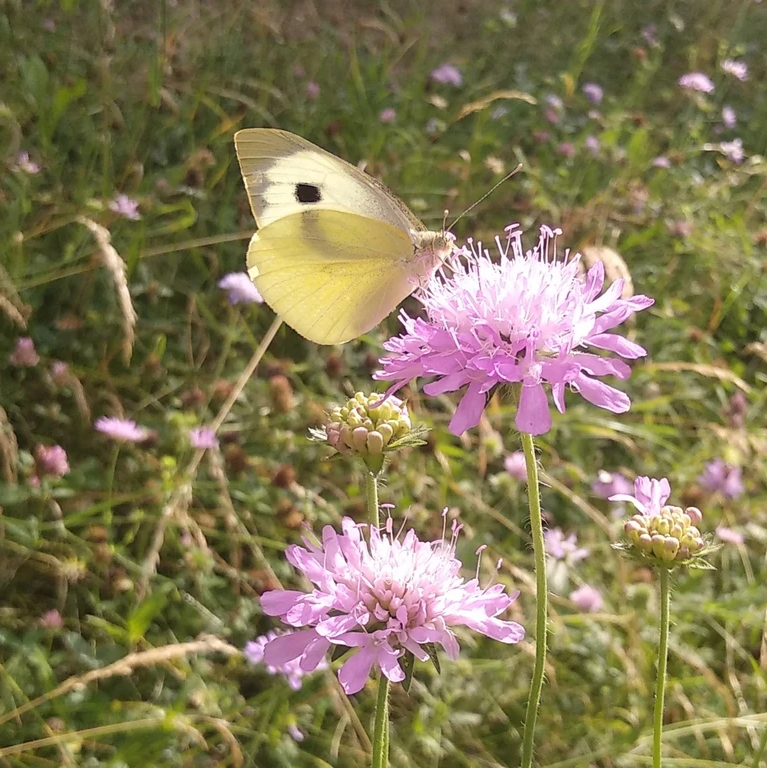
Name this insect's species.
Pieris brassicae
